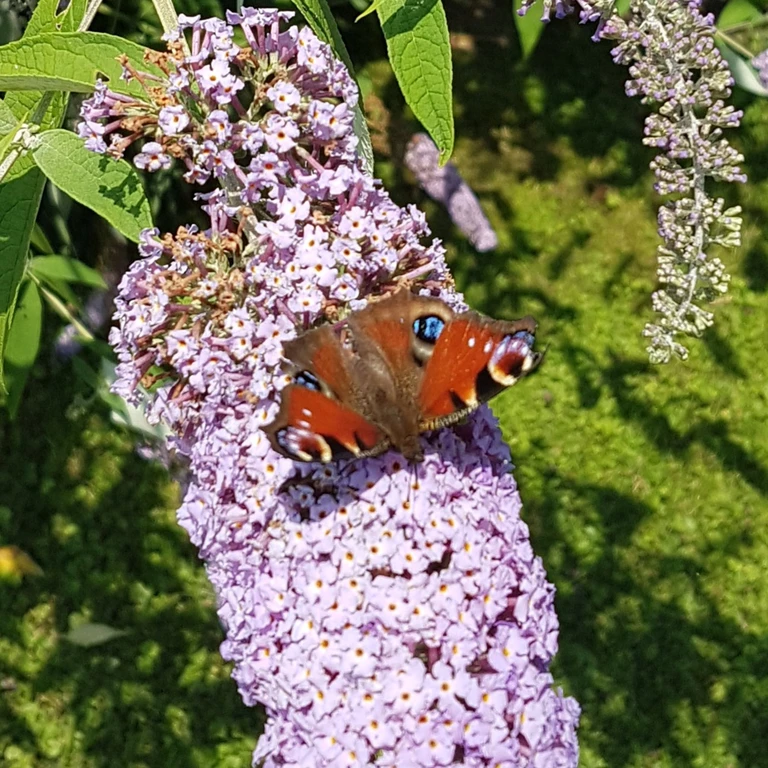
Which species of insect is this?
Aglais io
